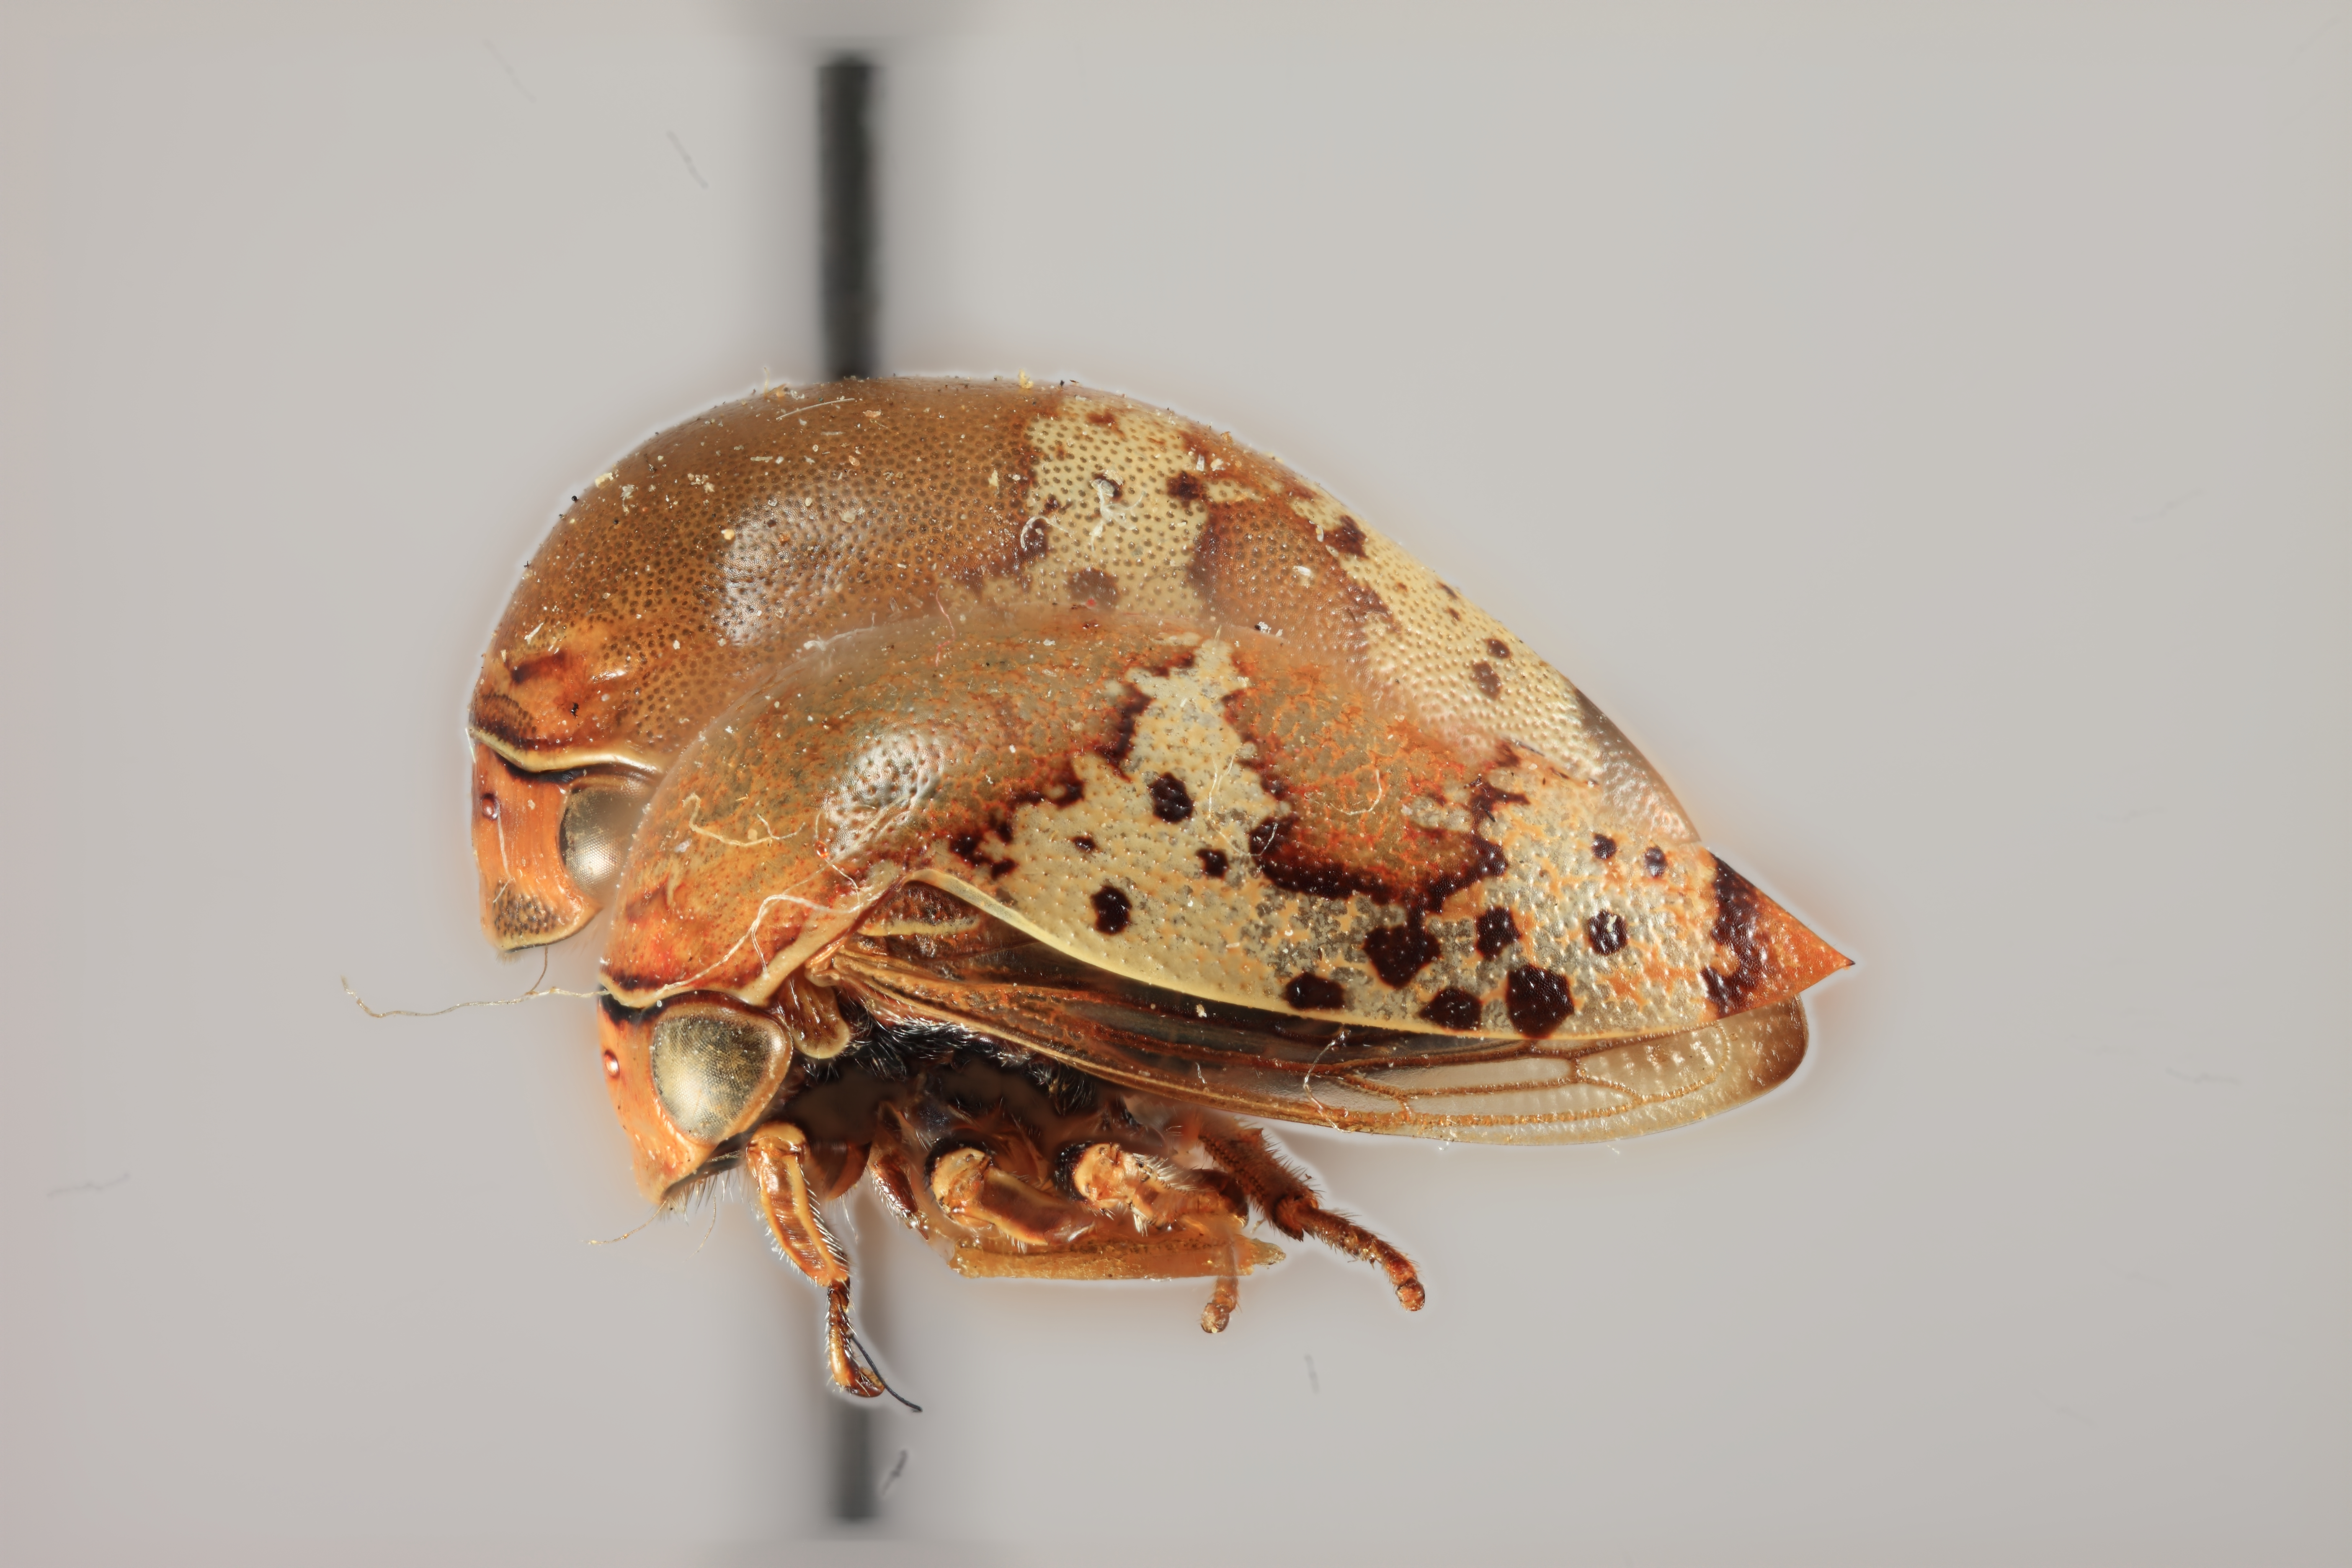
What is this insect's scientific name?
Stictopelta pulchella
